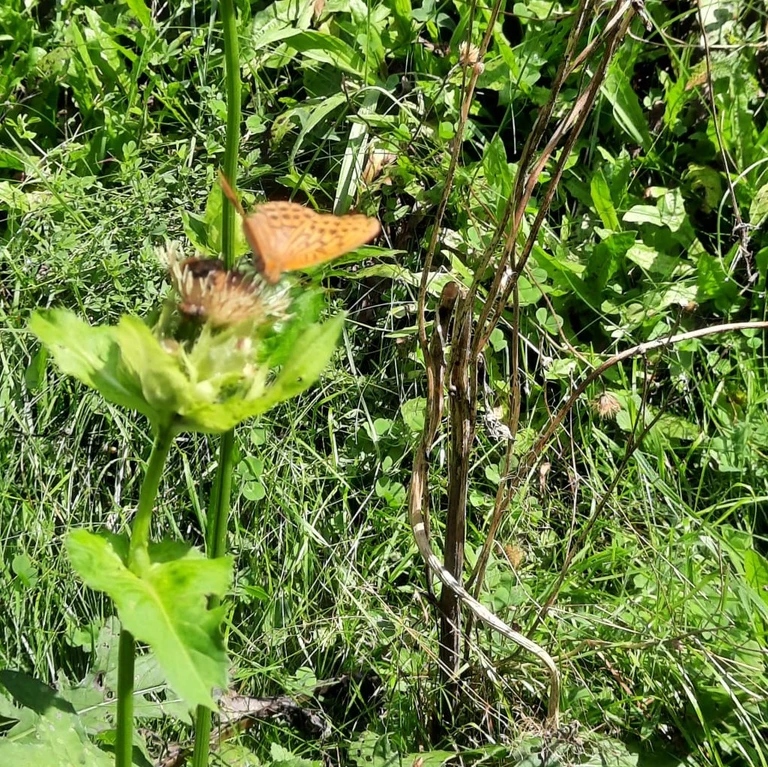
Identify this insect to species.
Argynnis paphia
